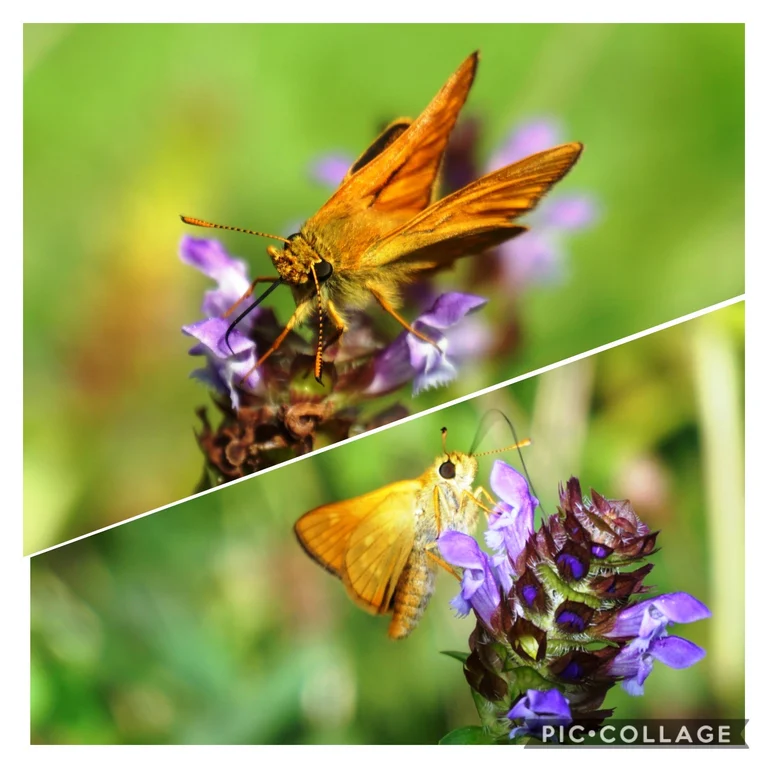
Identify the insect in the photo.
Ochlodes sylvanus (also Ochlodes venata)
